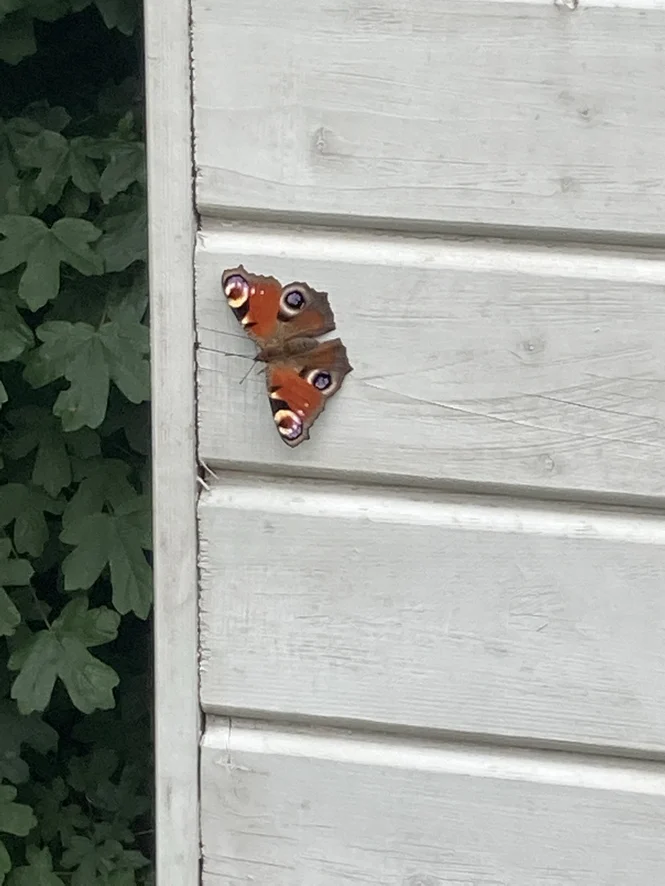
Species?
Aglais io
